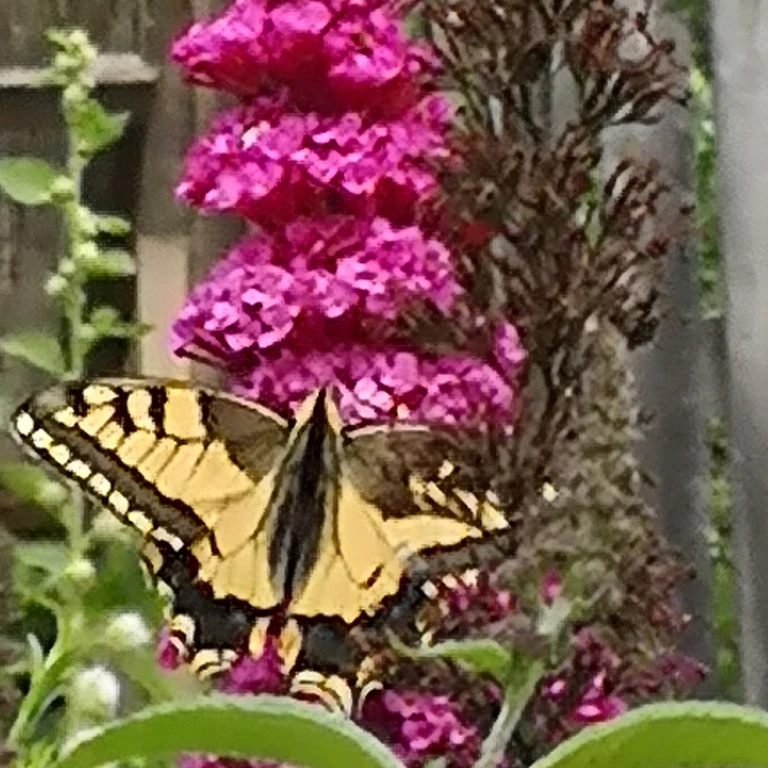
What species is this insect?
Papilio machaon
